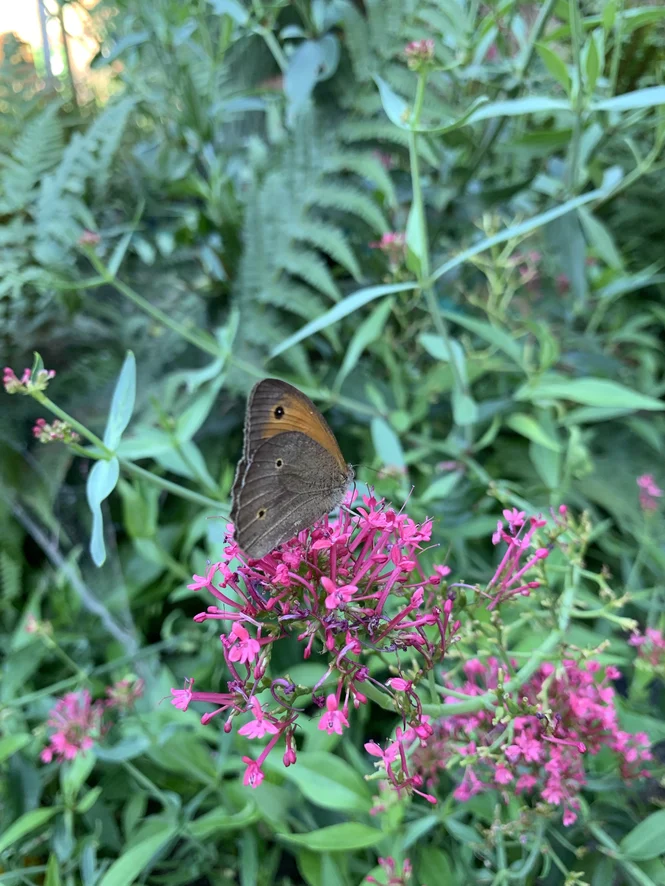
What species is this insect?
Maniola jurtina
